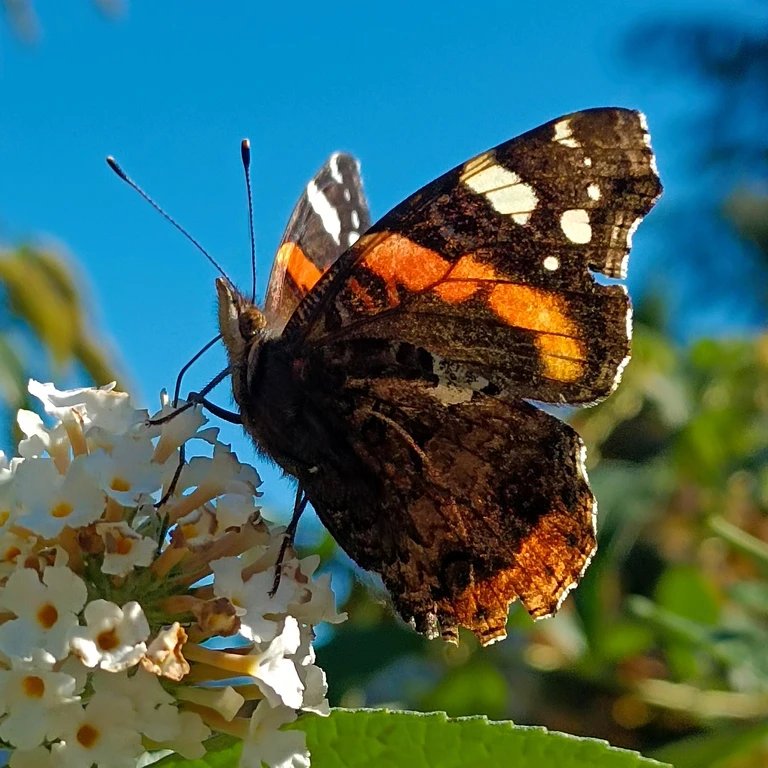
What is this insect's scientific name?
Vanessa atalanta
